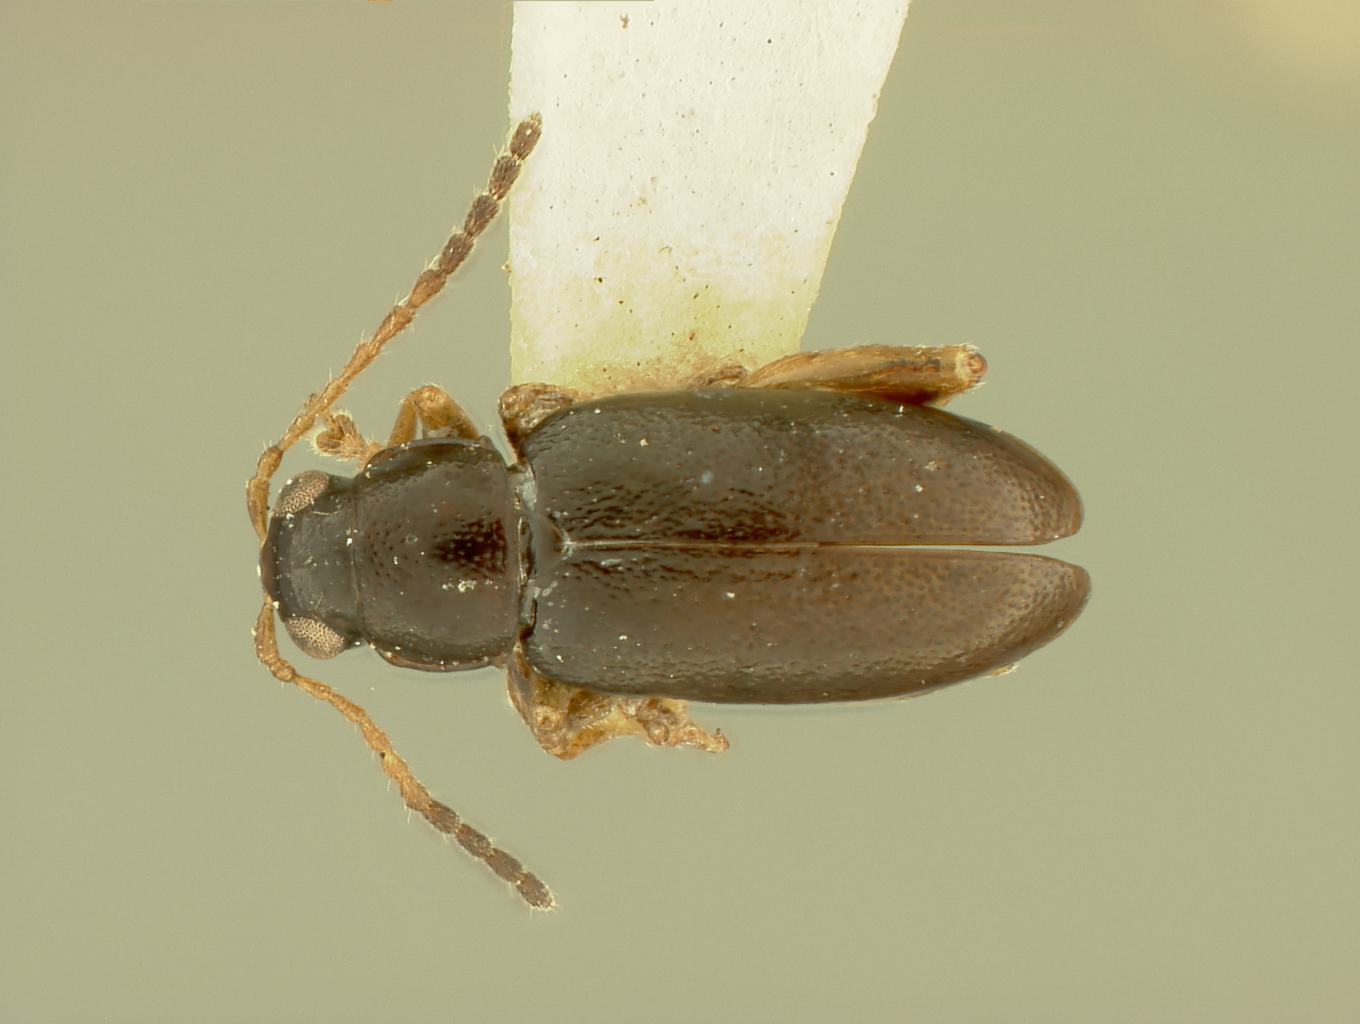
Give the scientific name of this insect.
Systena pallipes
